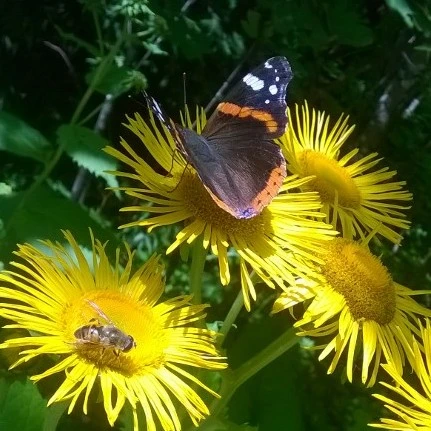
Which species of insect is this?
Vanessa atalanta
